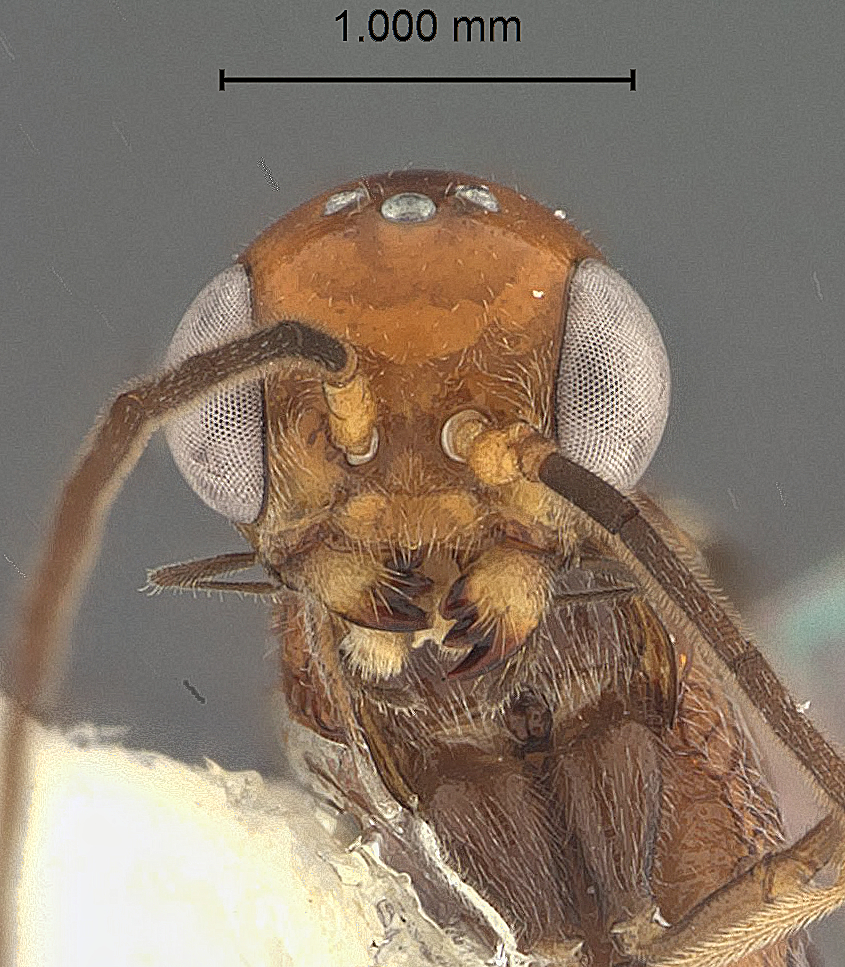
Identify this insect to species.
Aulacus heredia
